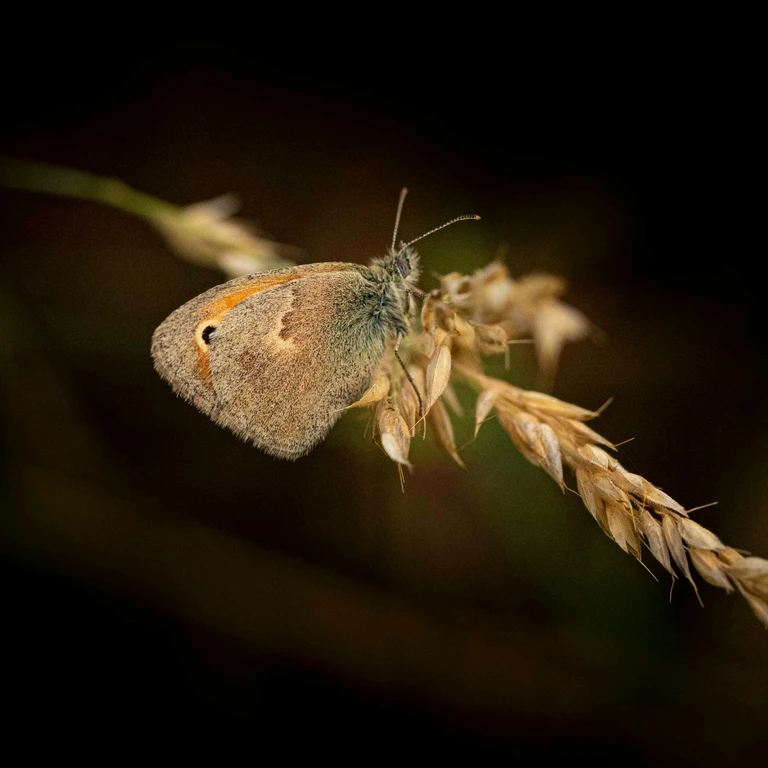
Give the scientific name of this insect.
Coenonympha pamphilus
